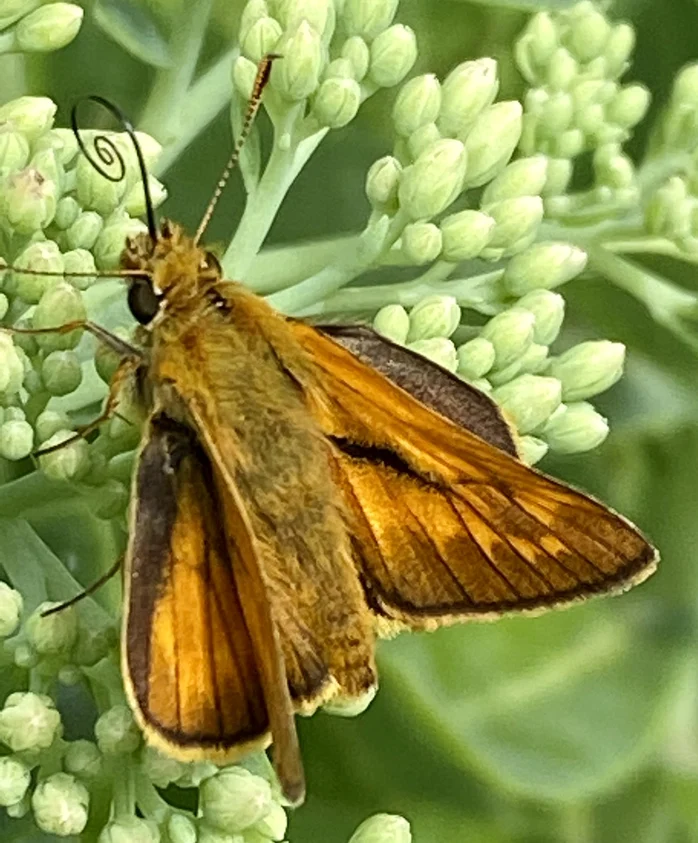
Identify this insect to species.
Ochlodes sylvanus (also Ochlodes venata)
